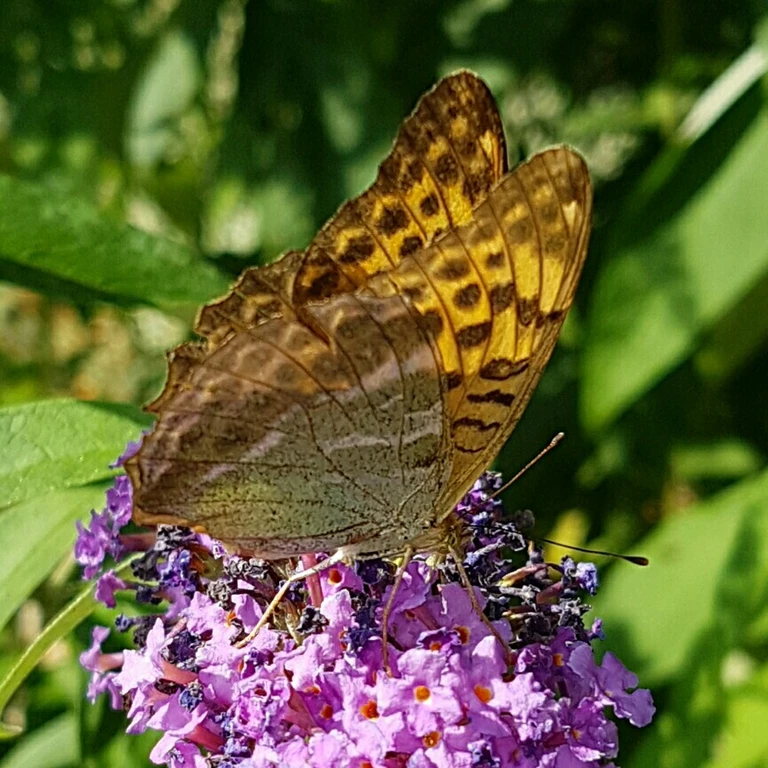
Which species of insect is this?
Argynnis paphia
